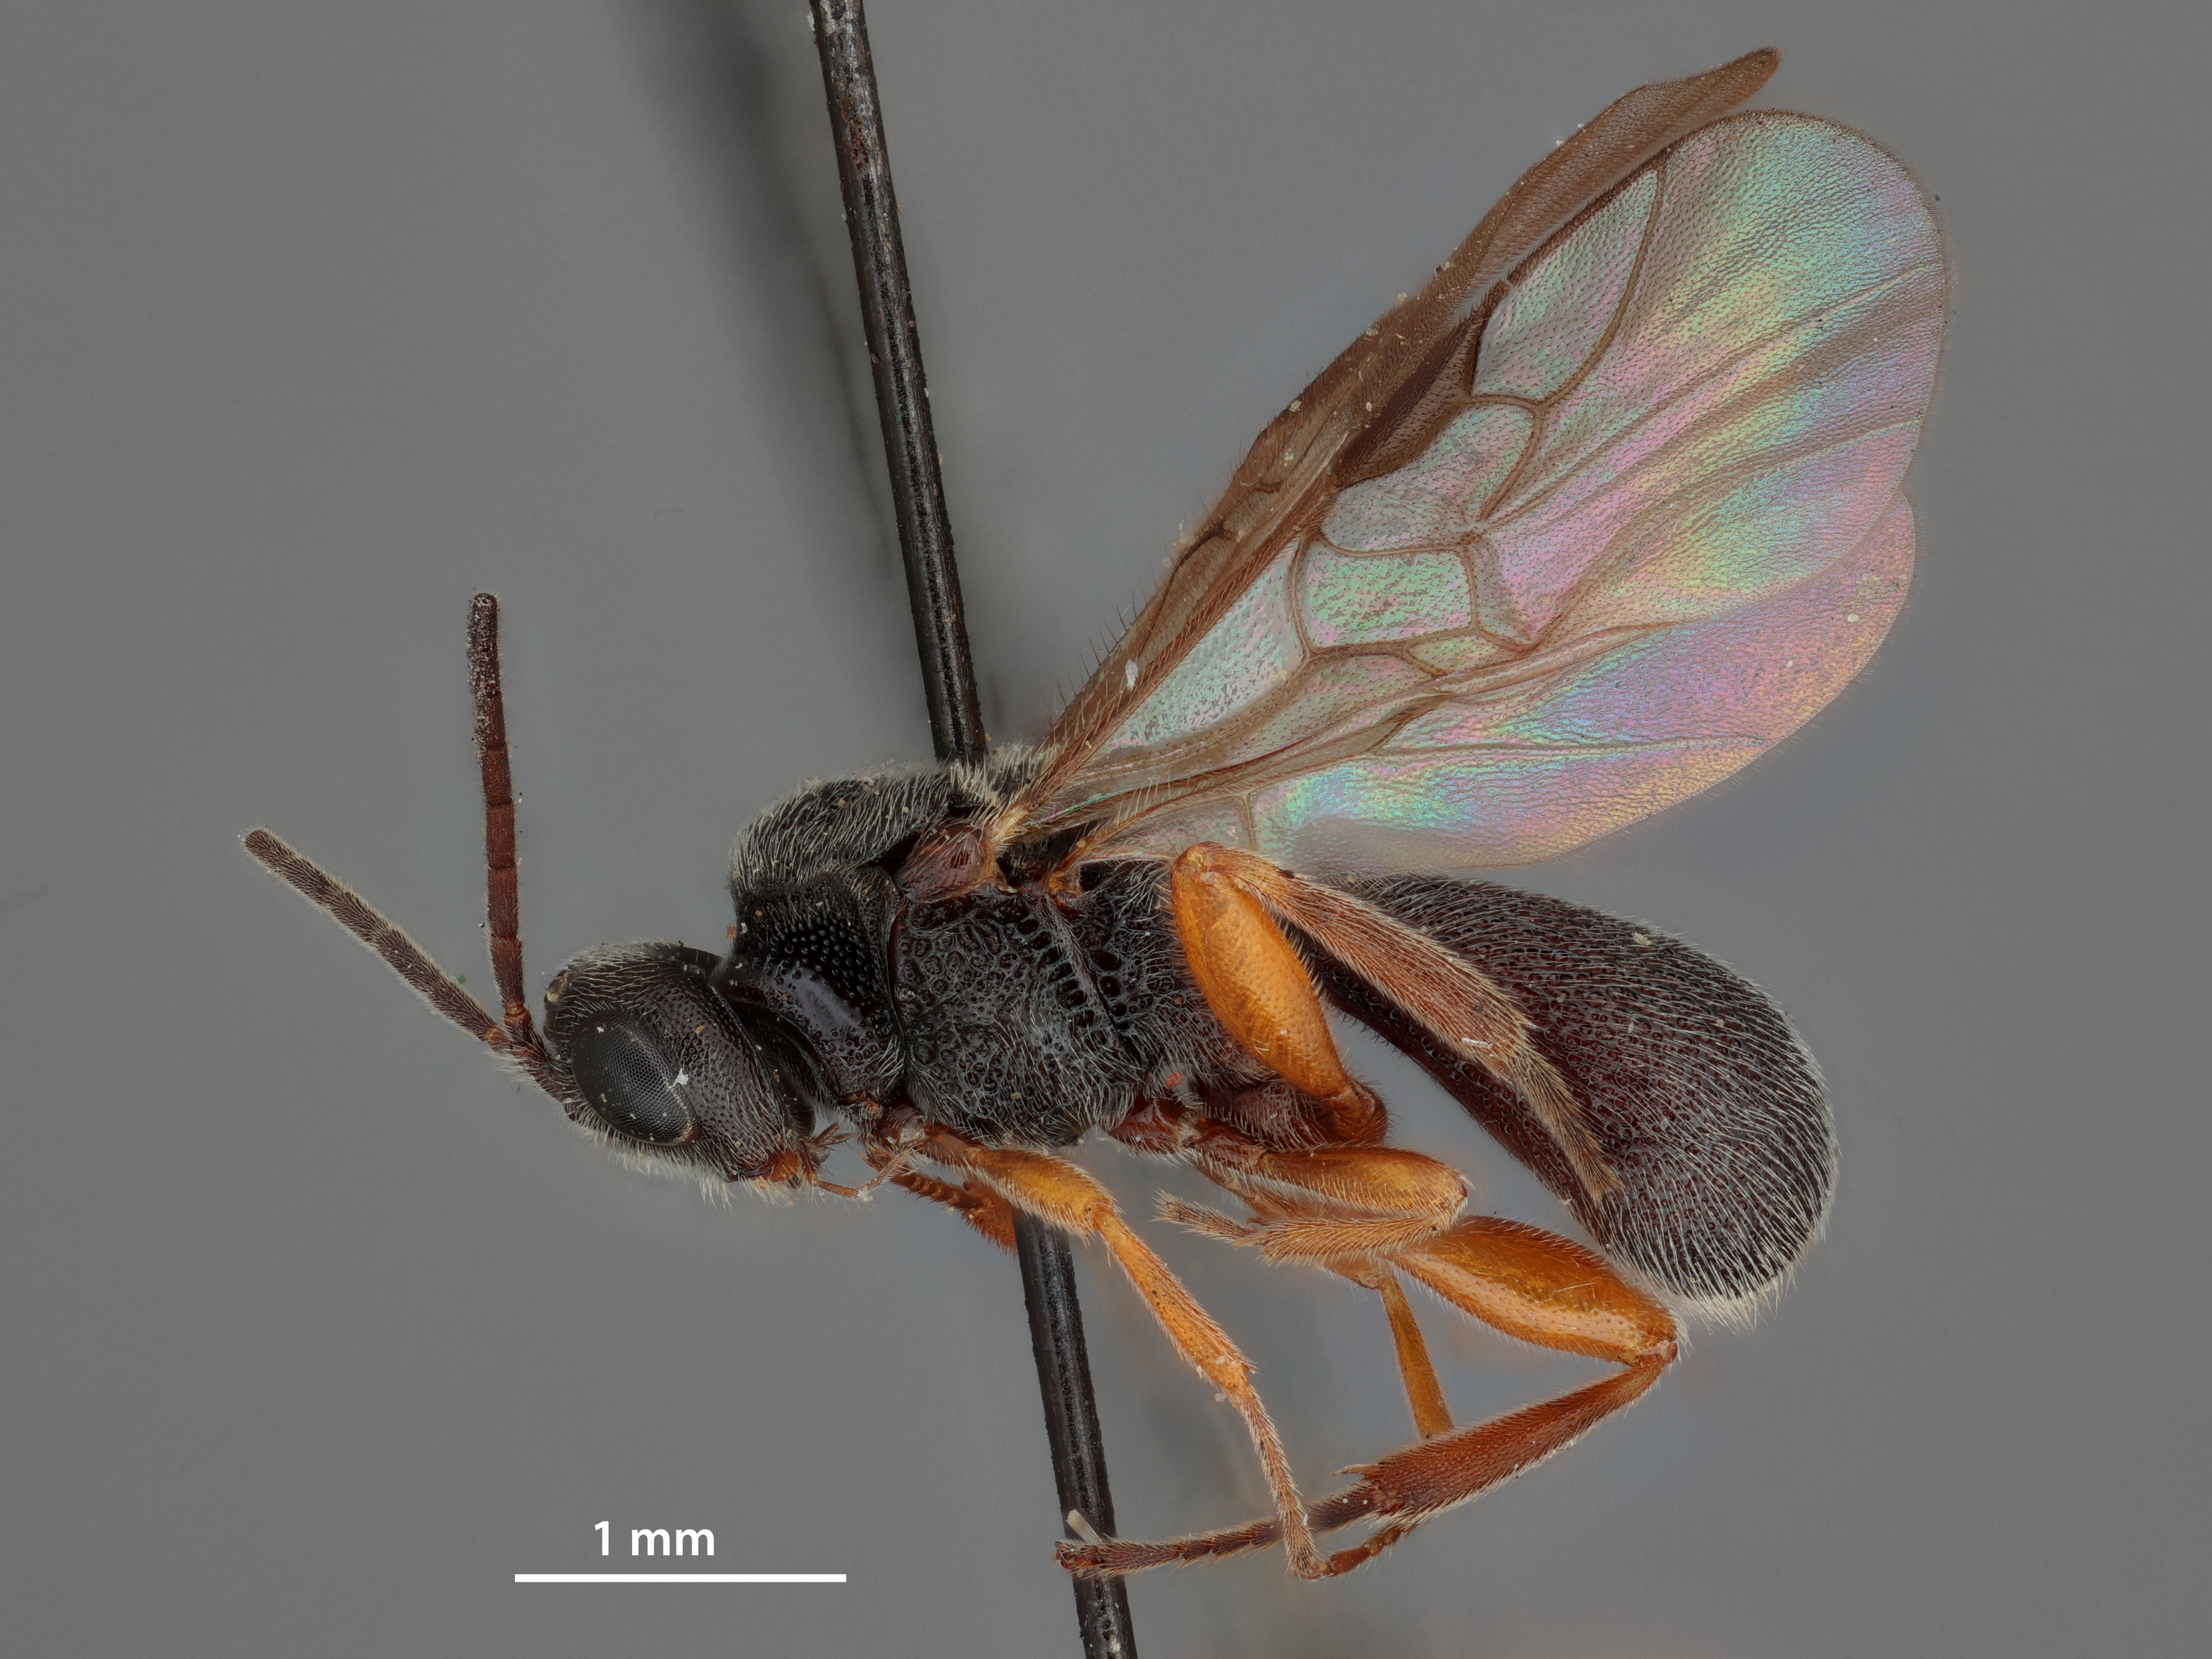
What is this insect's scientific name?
Urosigalphus punctifrons
